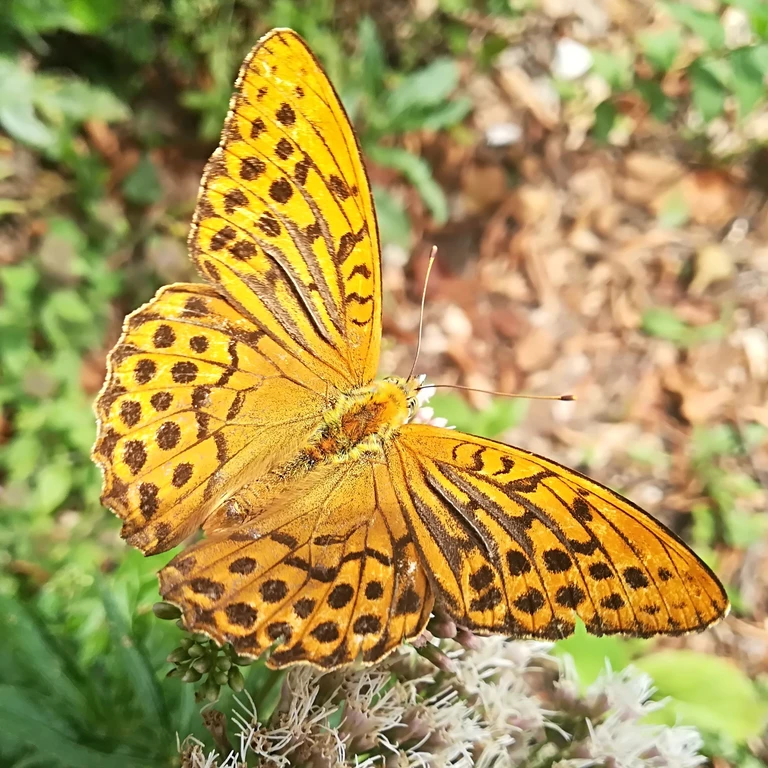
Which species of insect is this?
Argynnis paphia
